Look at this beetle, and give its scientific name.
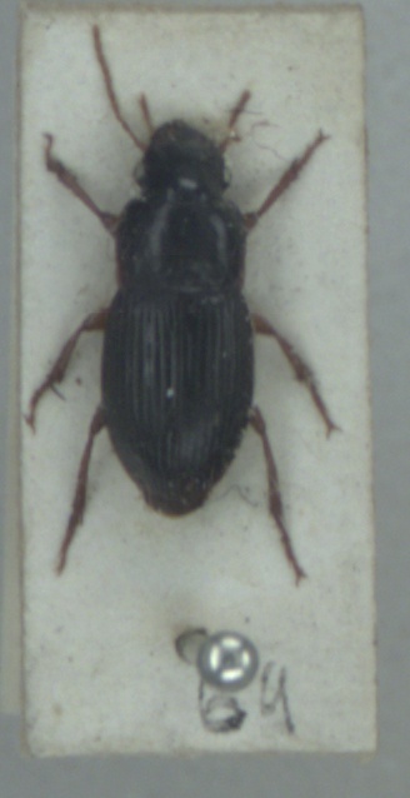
Harpalus latus
